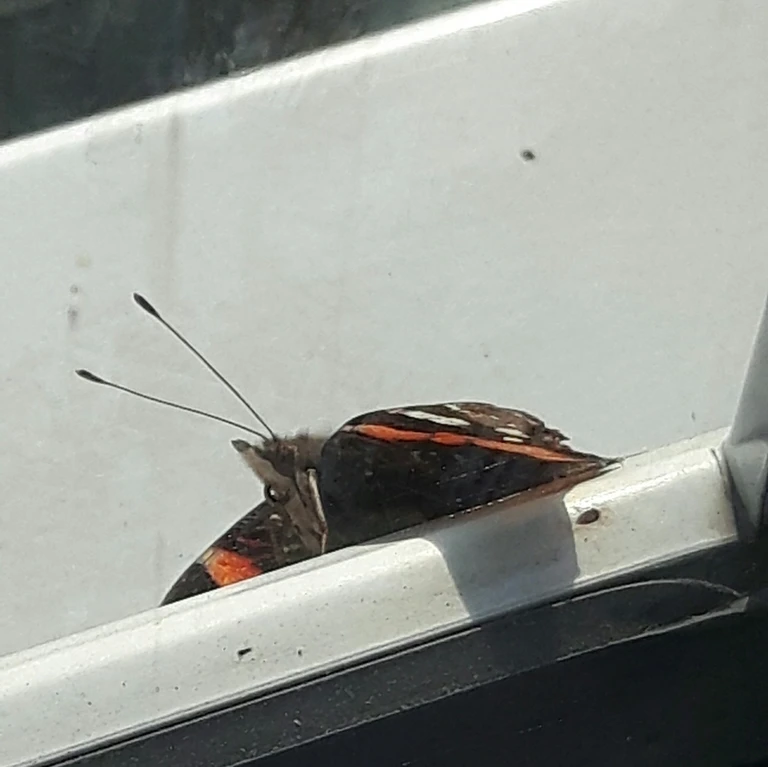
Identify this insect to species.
Vanessa atalanta
